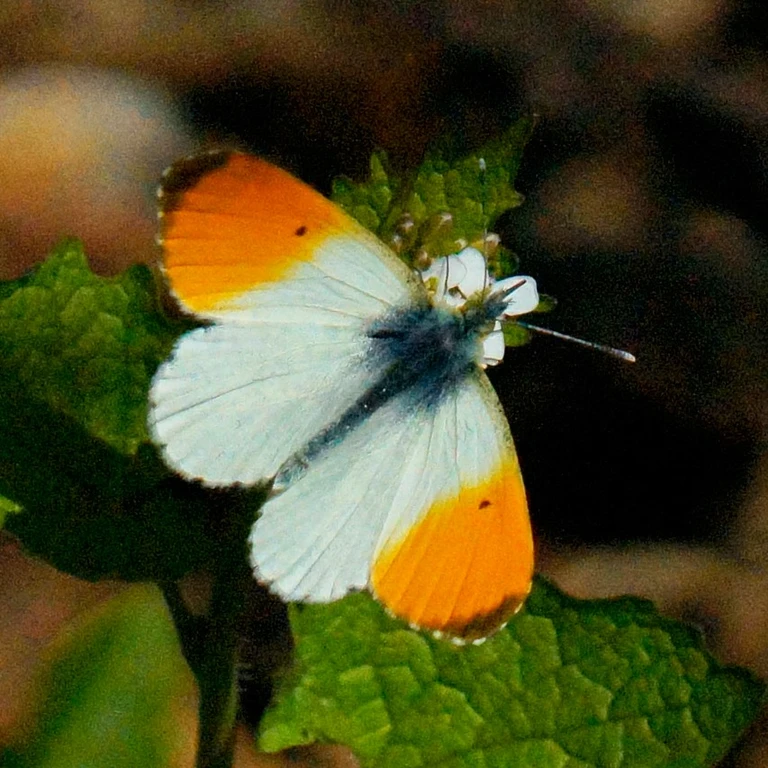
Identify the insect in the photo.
Anthocharis cardamines
